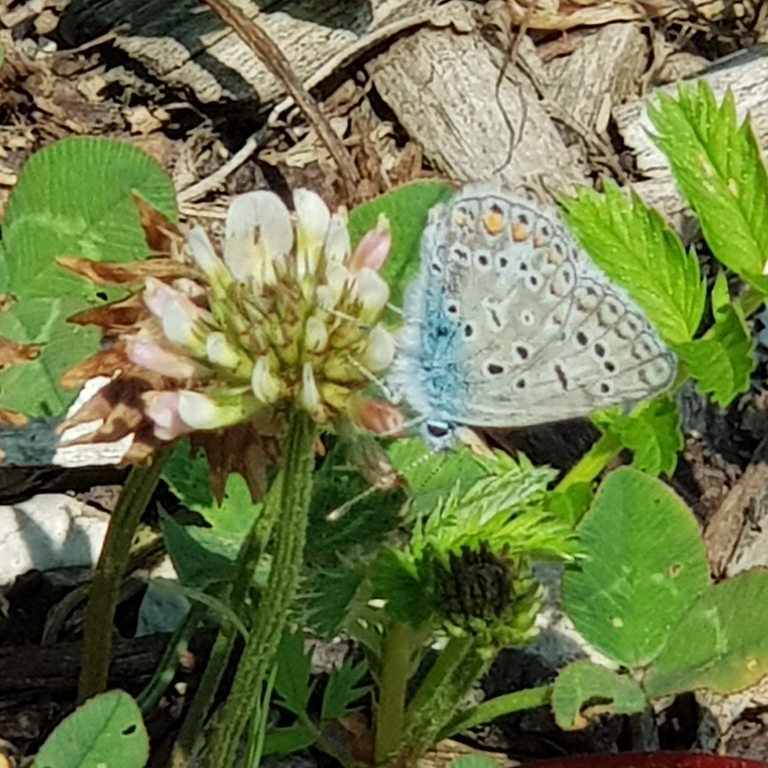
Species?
Polyommatus icarus
